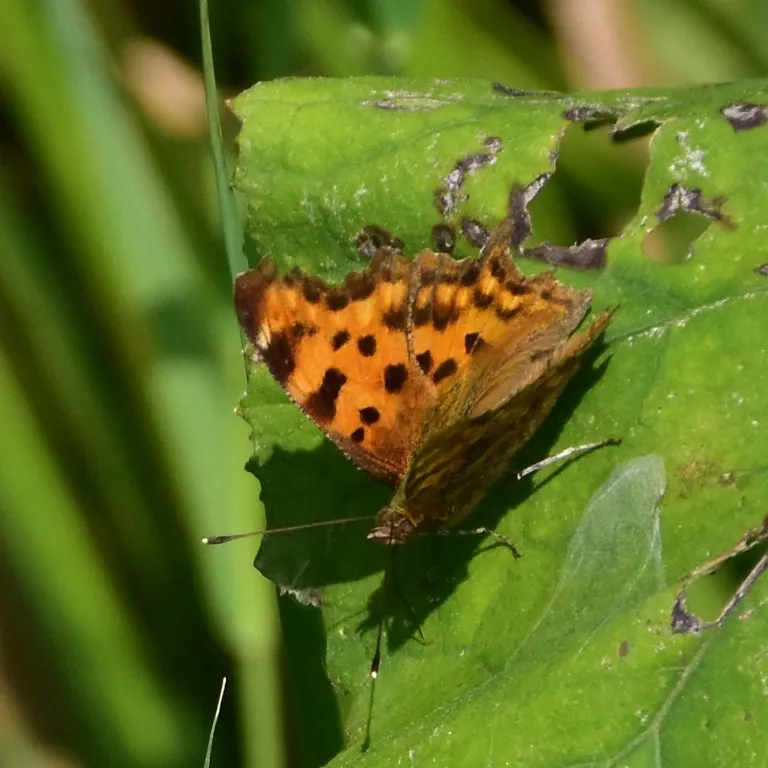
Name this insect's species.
Polygonia c-album
